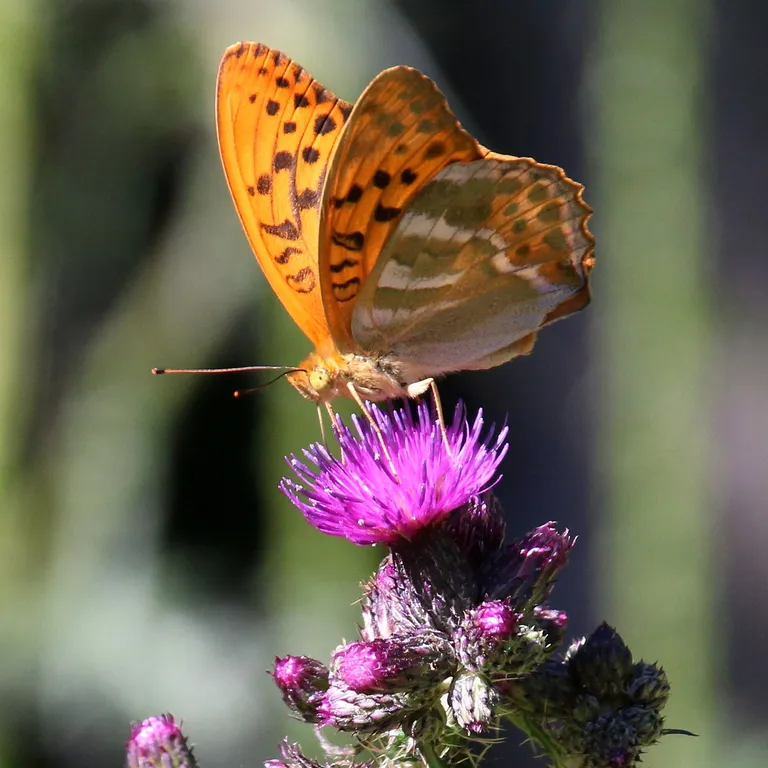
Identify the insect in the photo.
Argynnis paphia
